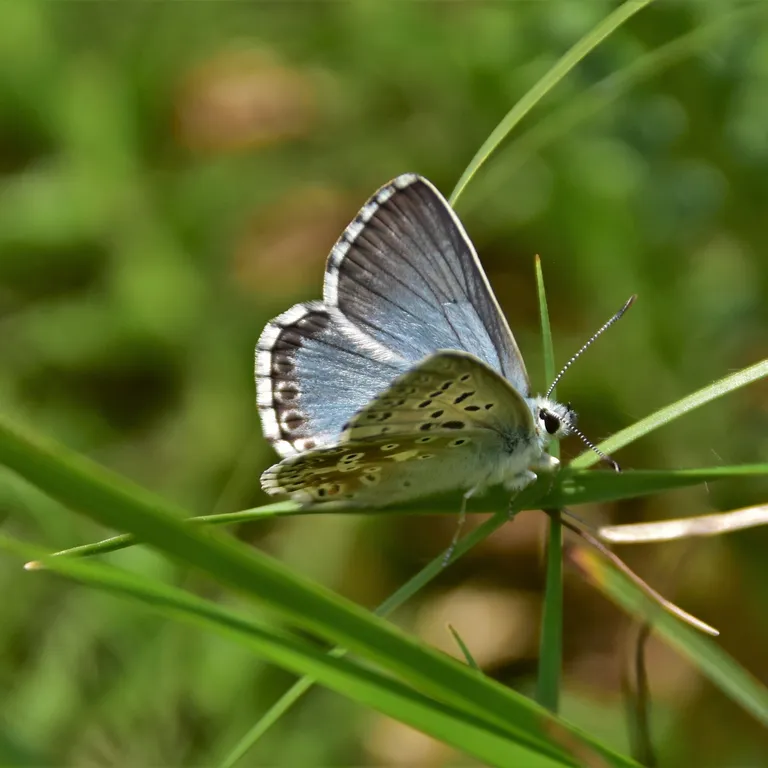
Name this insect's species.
Lysandra coridon
